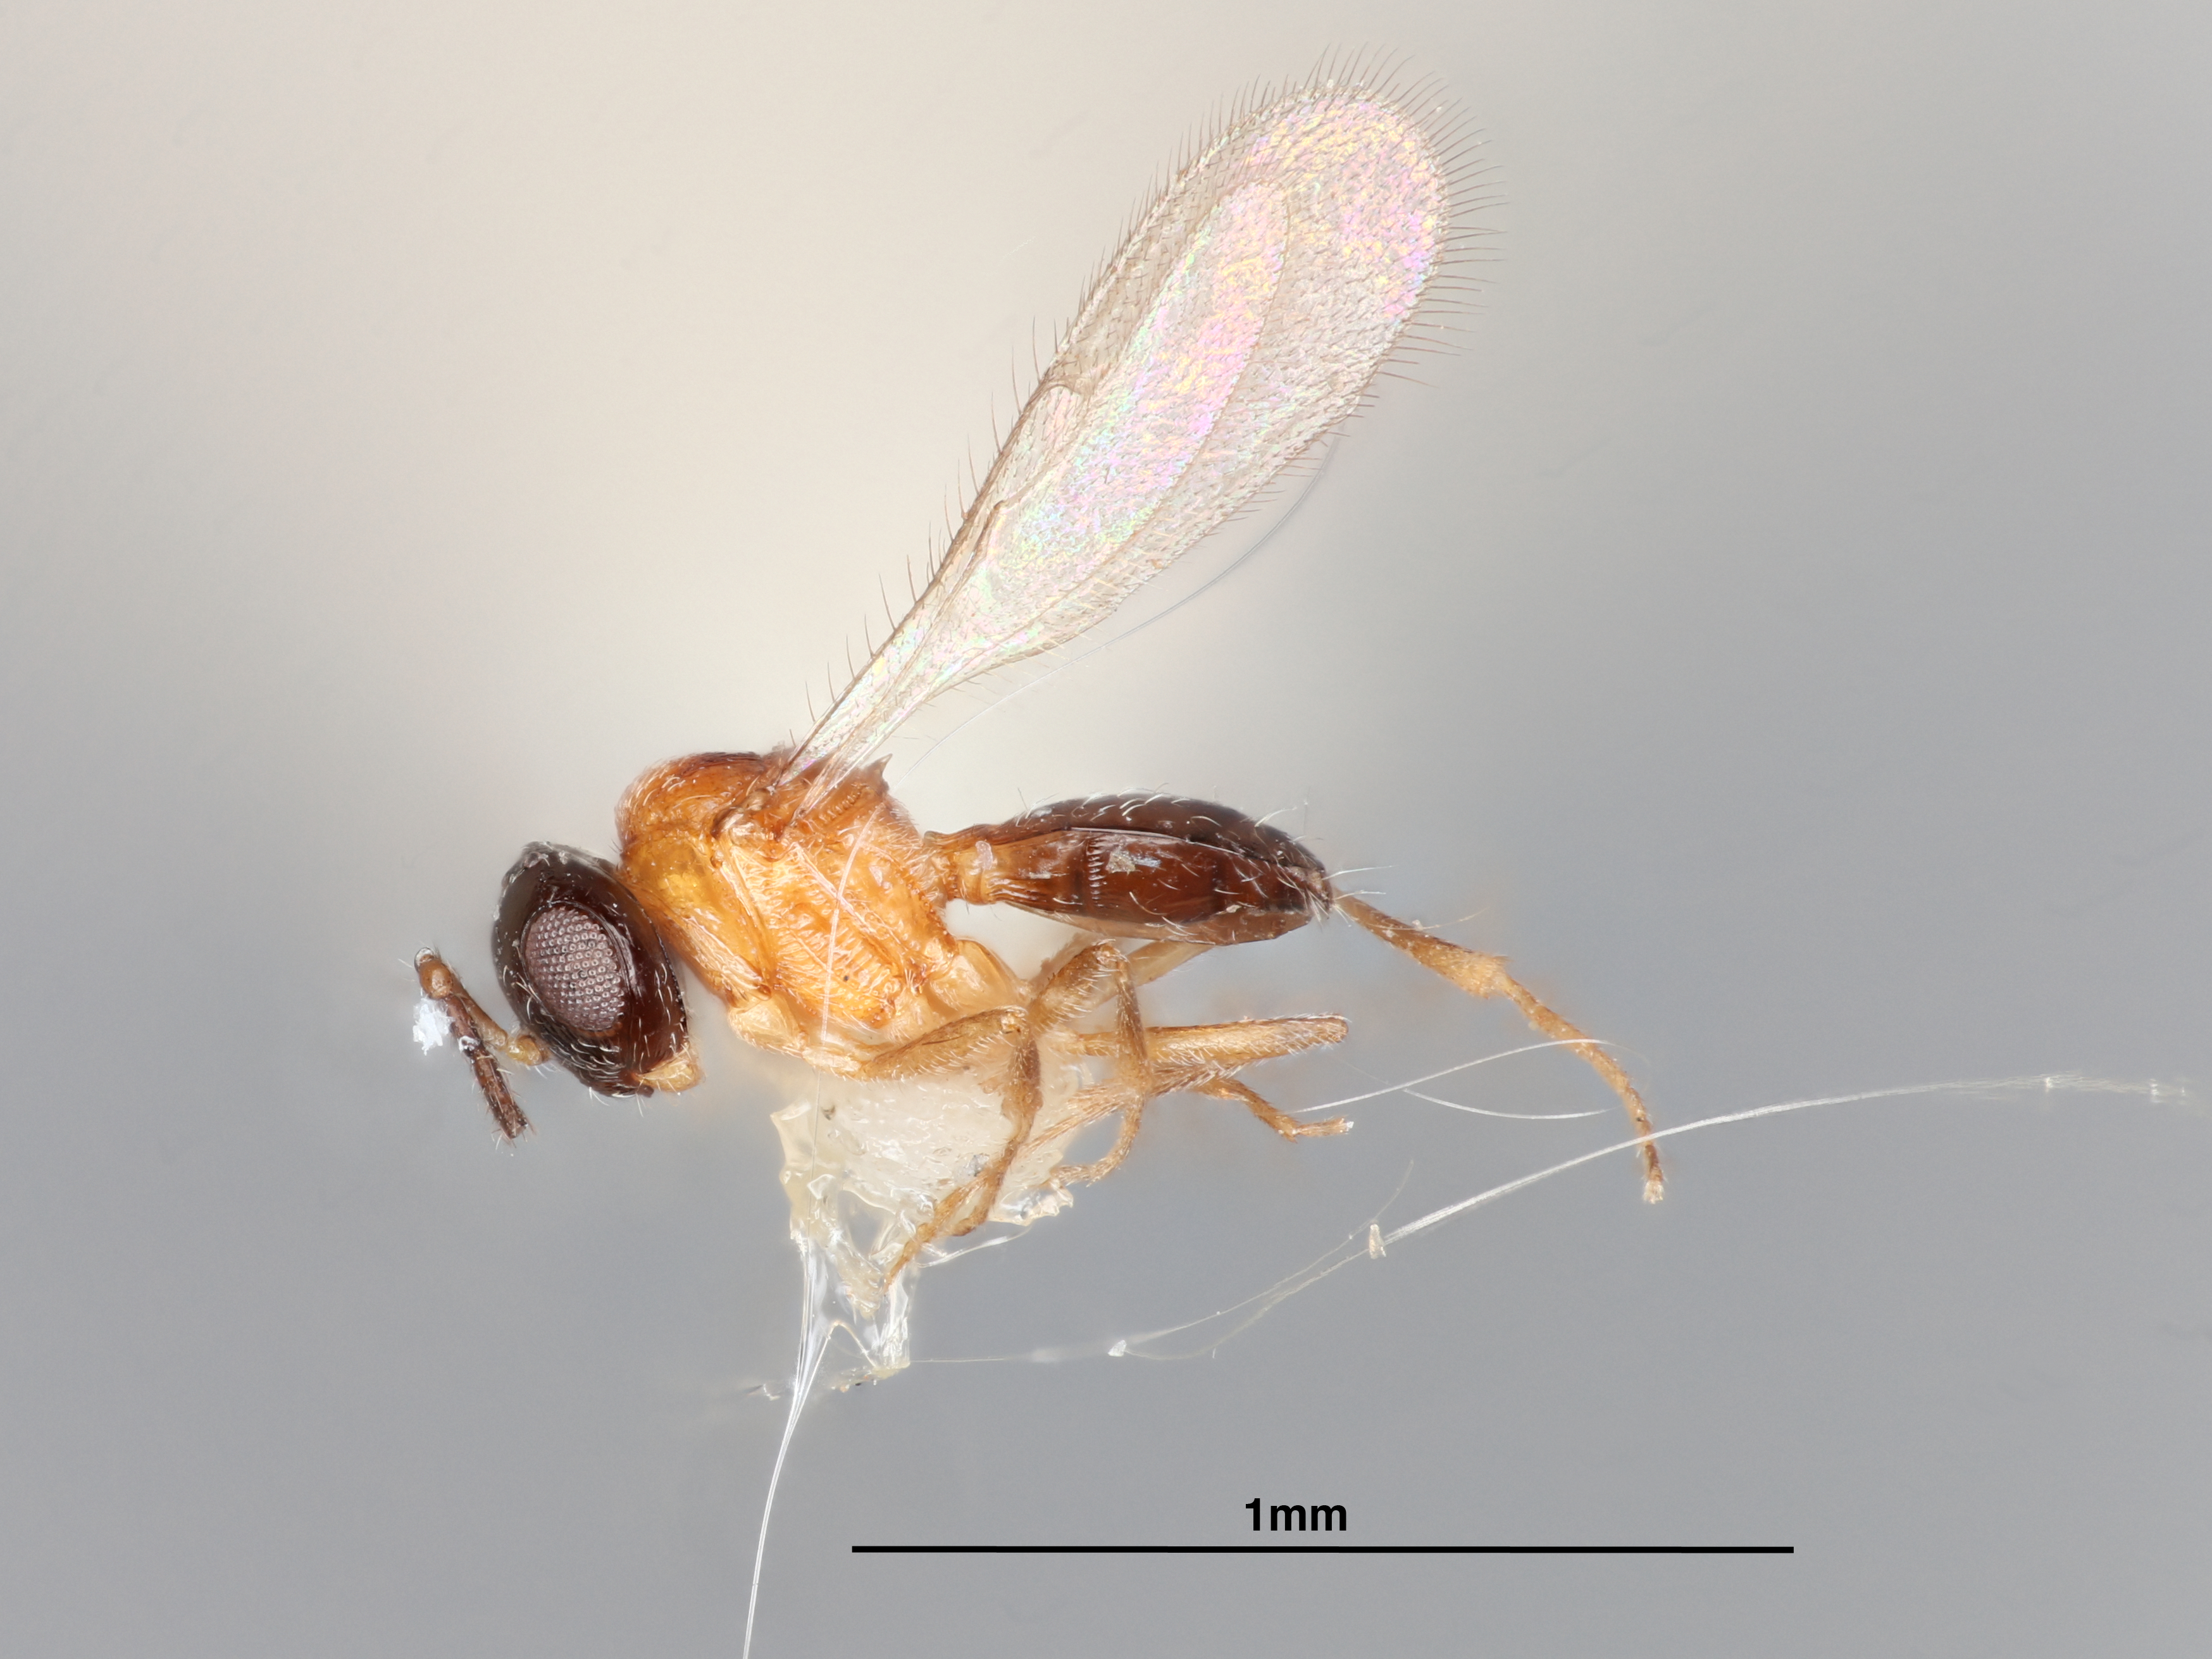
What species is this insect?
Trisacantha nigricephala
